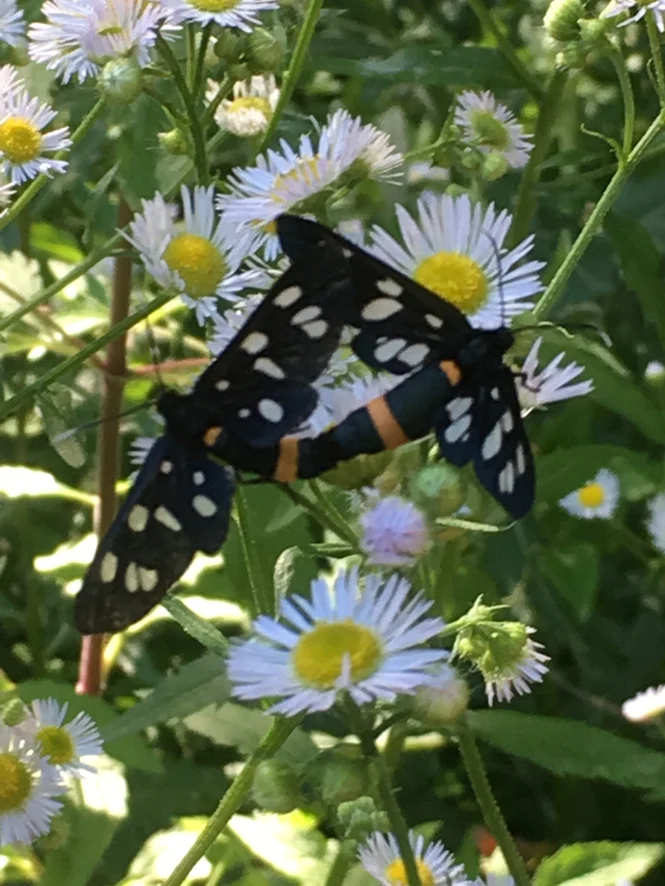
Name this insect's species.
Amata phegea
